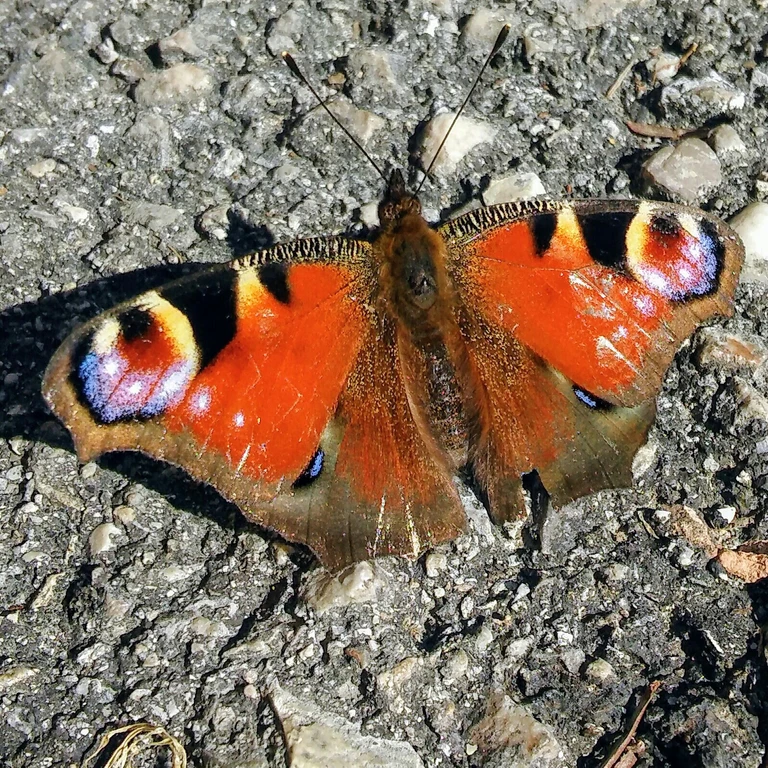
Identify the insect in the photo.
Aglais io
